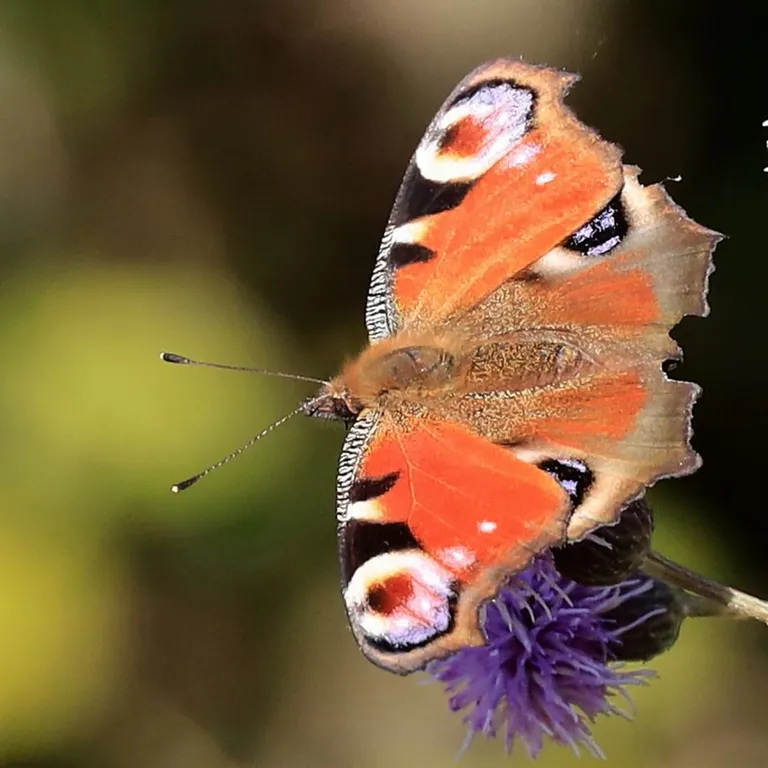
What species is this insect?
Aglais io
